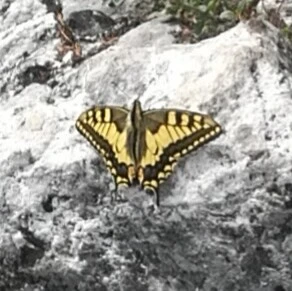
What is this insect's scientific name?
Papilio machaon
